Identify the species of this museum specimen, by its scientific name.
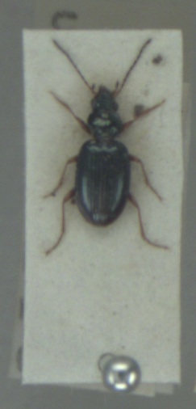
Bembidion deletum
